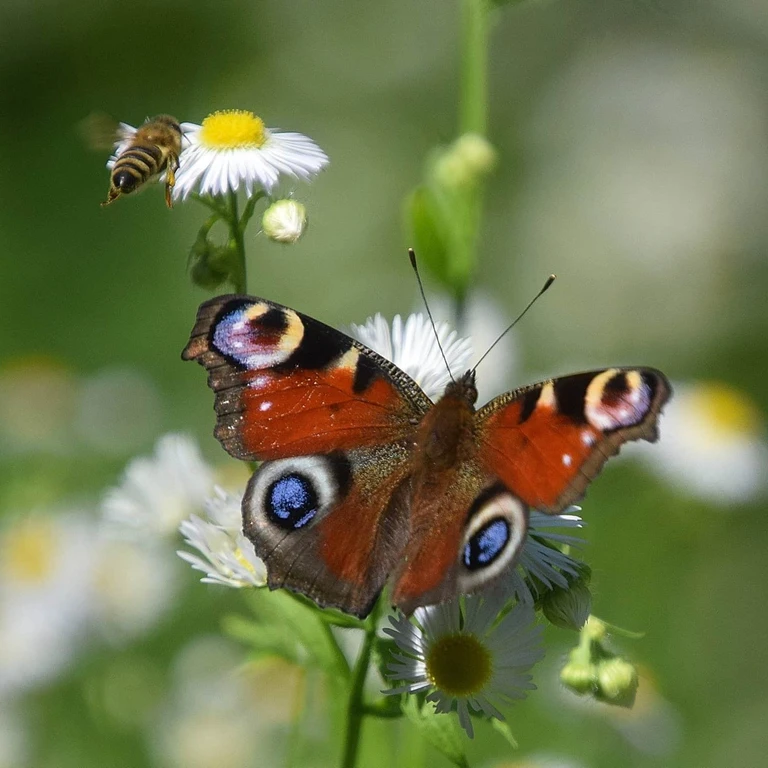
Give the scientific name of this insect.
Aglais io
